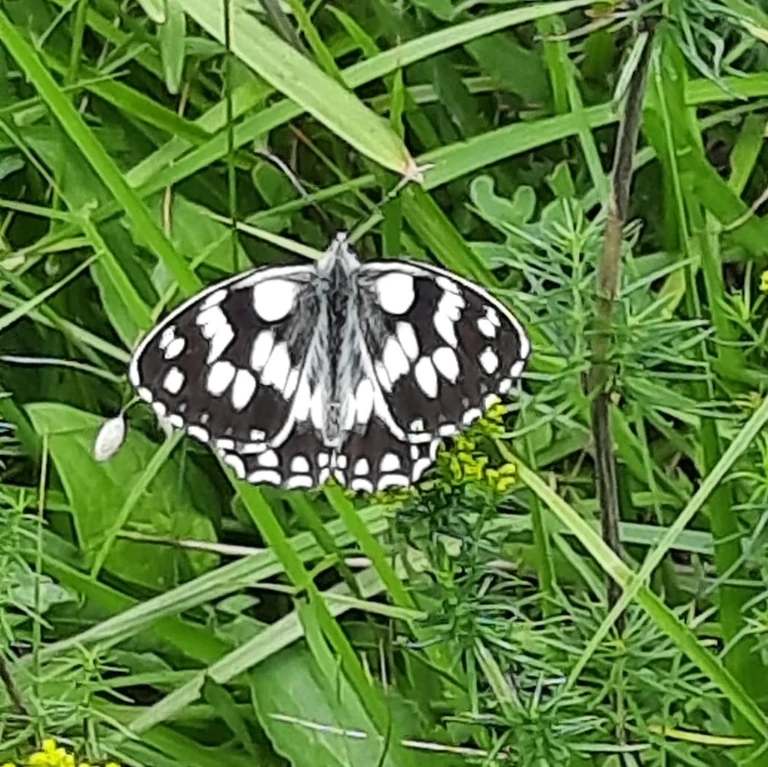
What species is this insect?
Melanargia galathea
